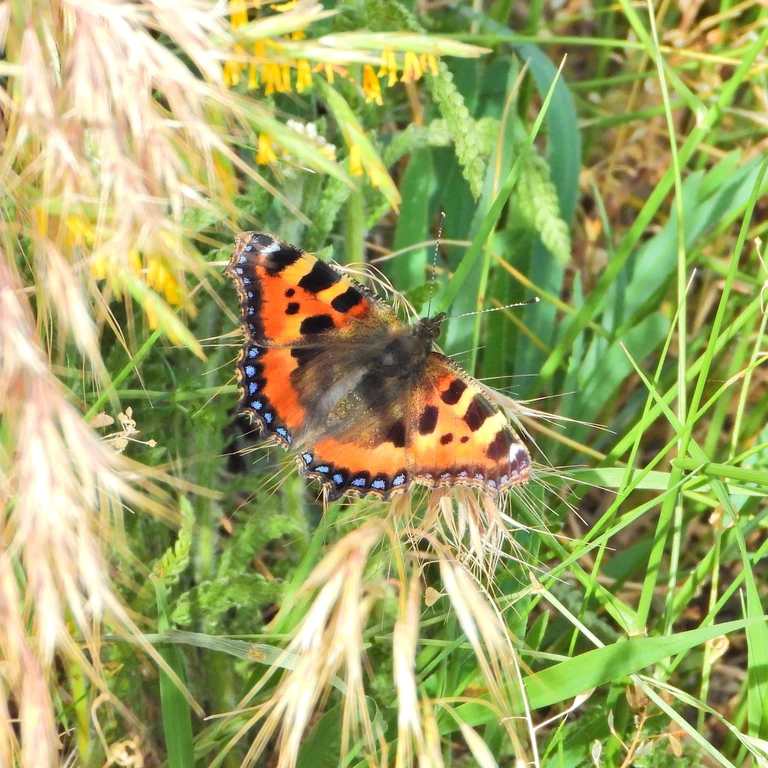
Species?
Aglais urticae
